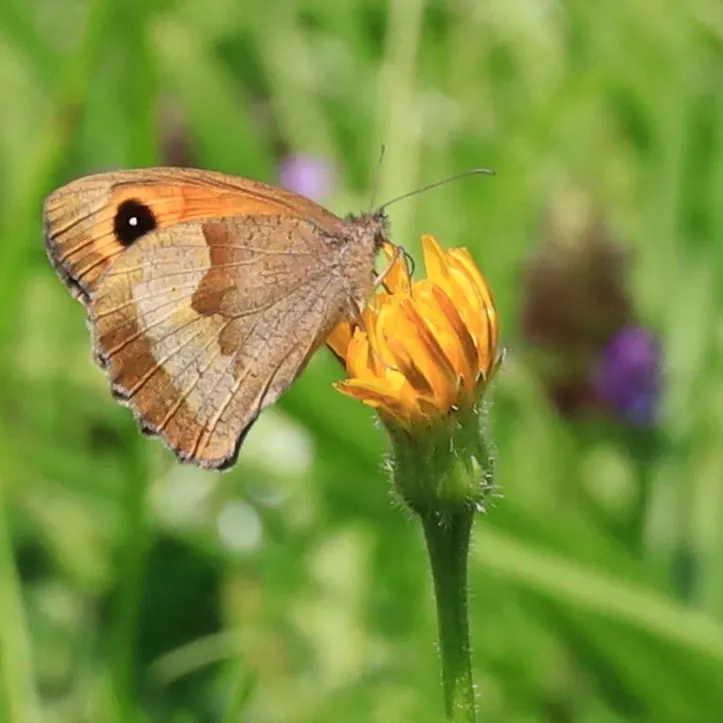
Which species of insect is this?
Maniola jurtina
